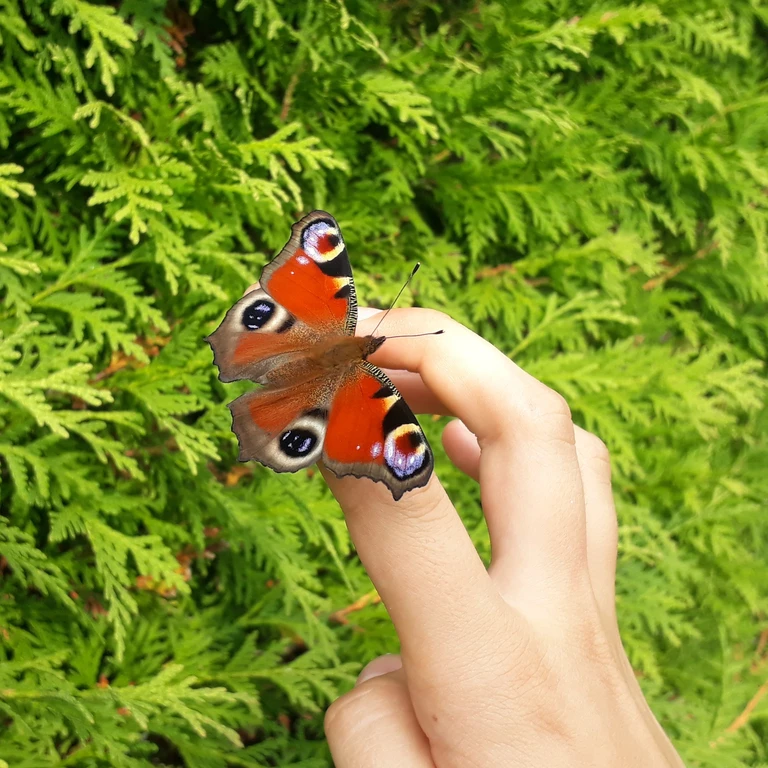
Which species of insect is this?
Aglais io
